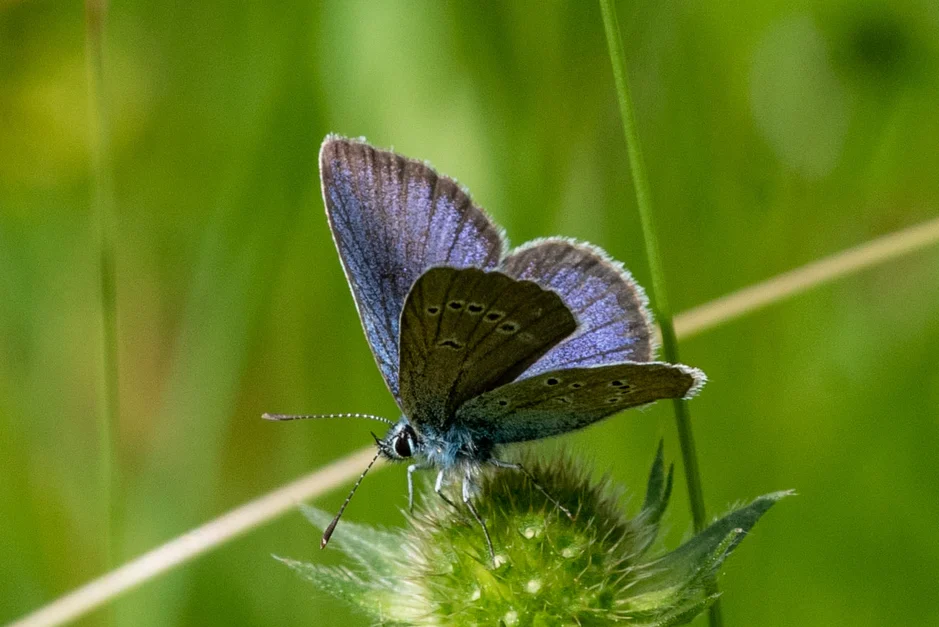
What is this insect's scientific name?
Cyaniris semiargus
